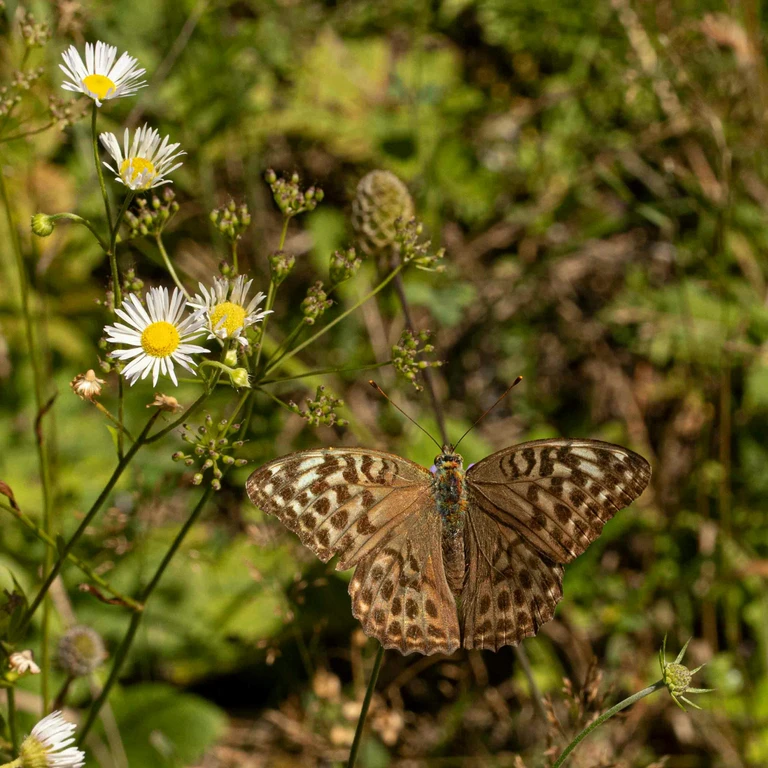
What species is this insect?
Argynnis paphia
